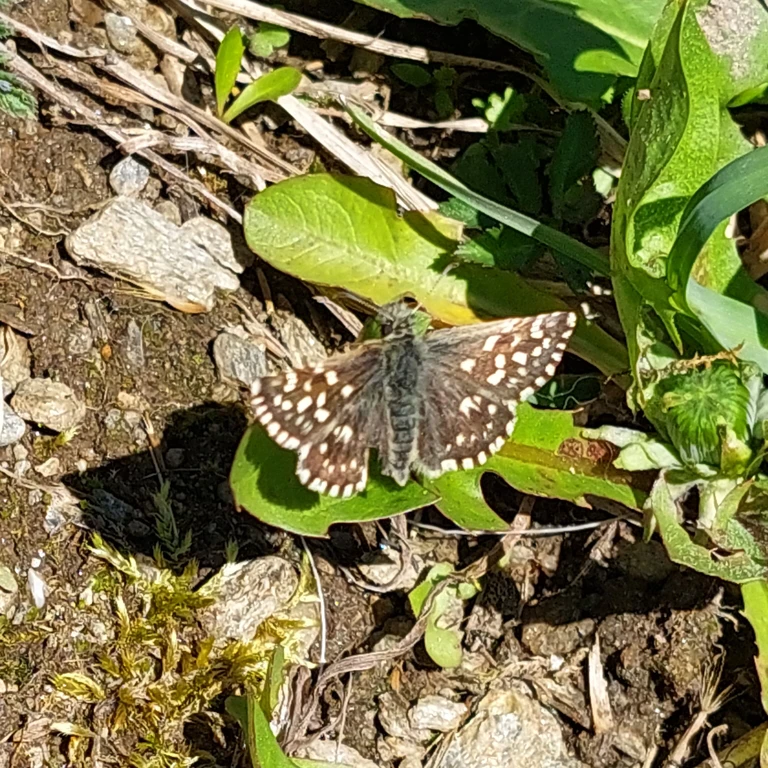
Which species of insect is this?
Pyrgus malvae
